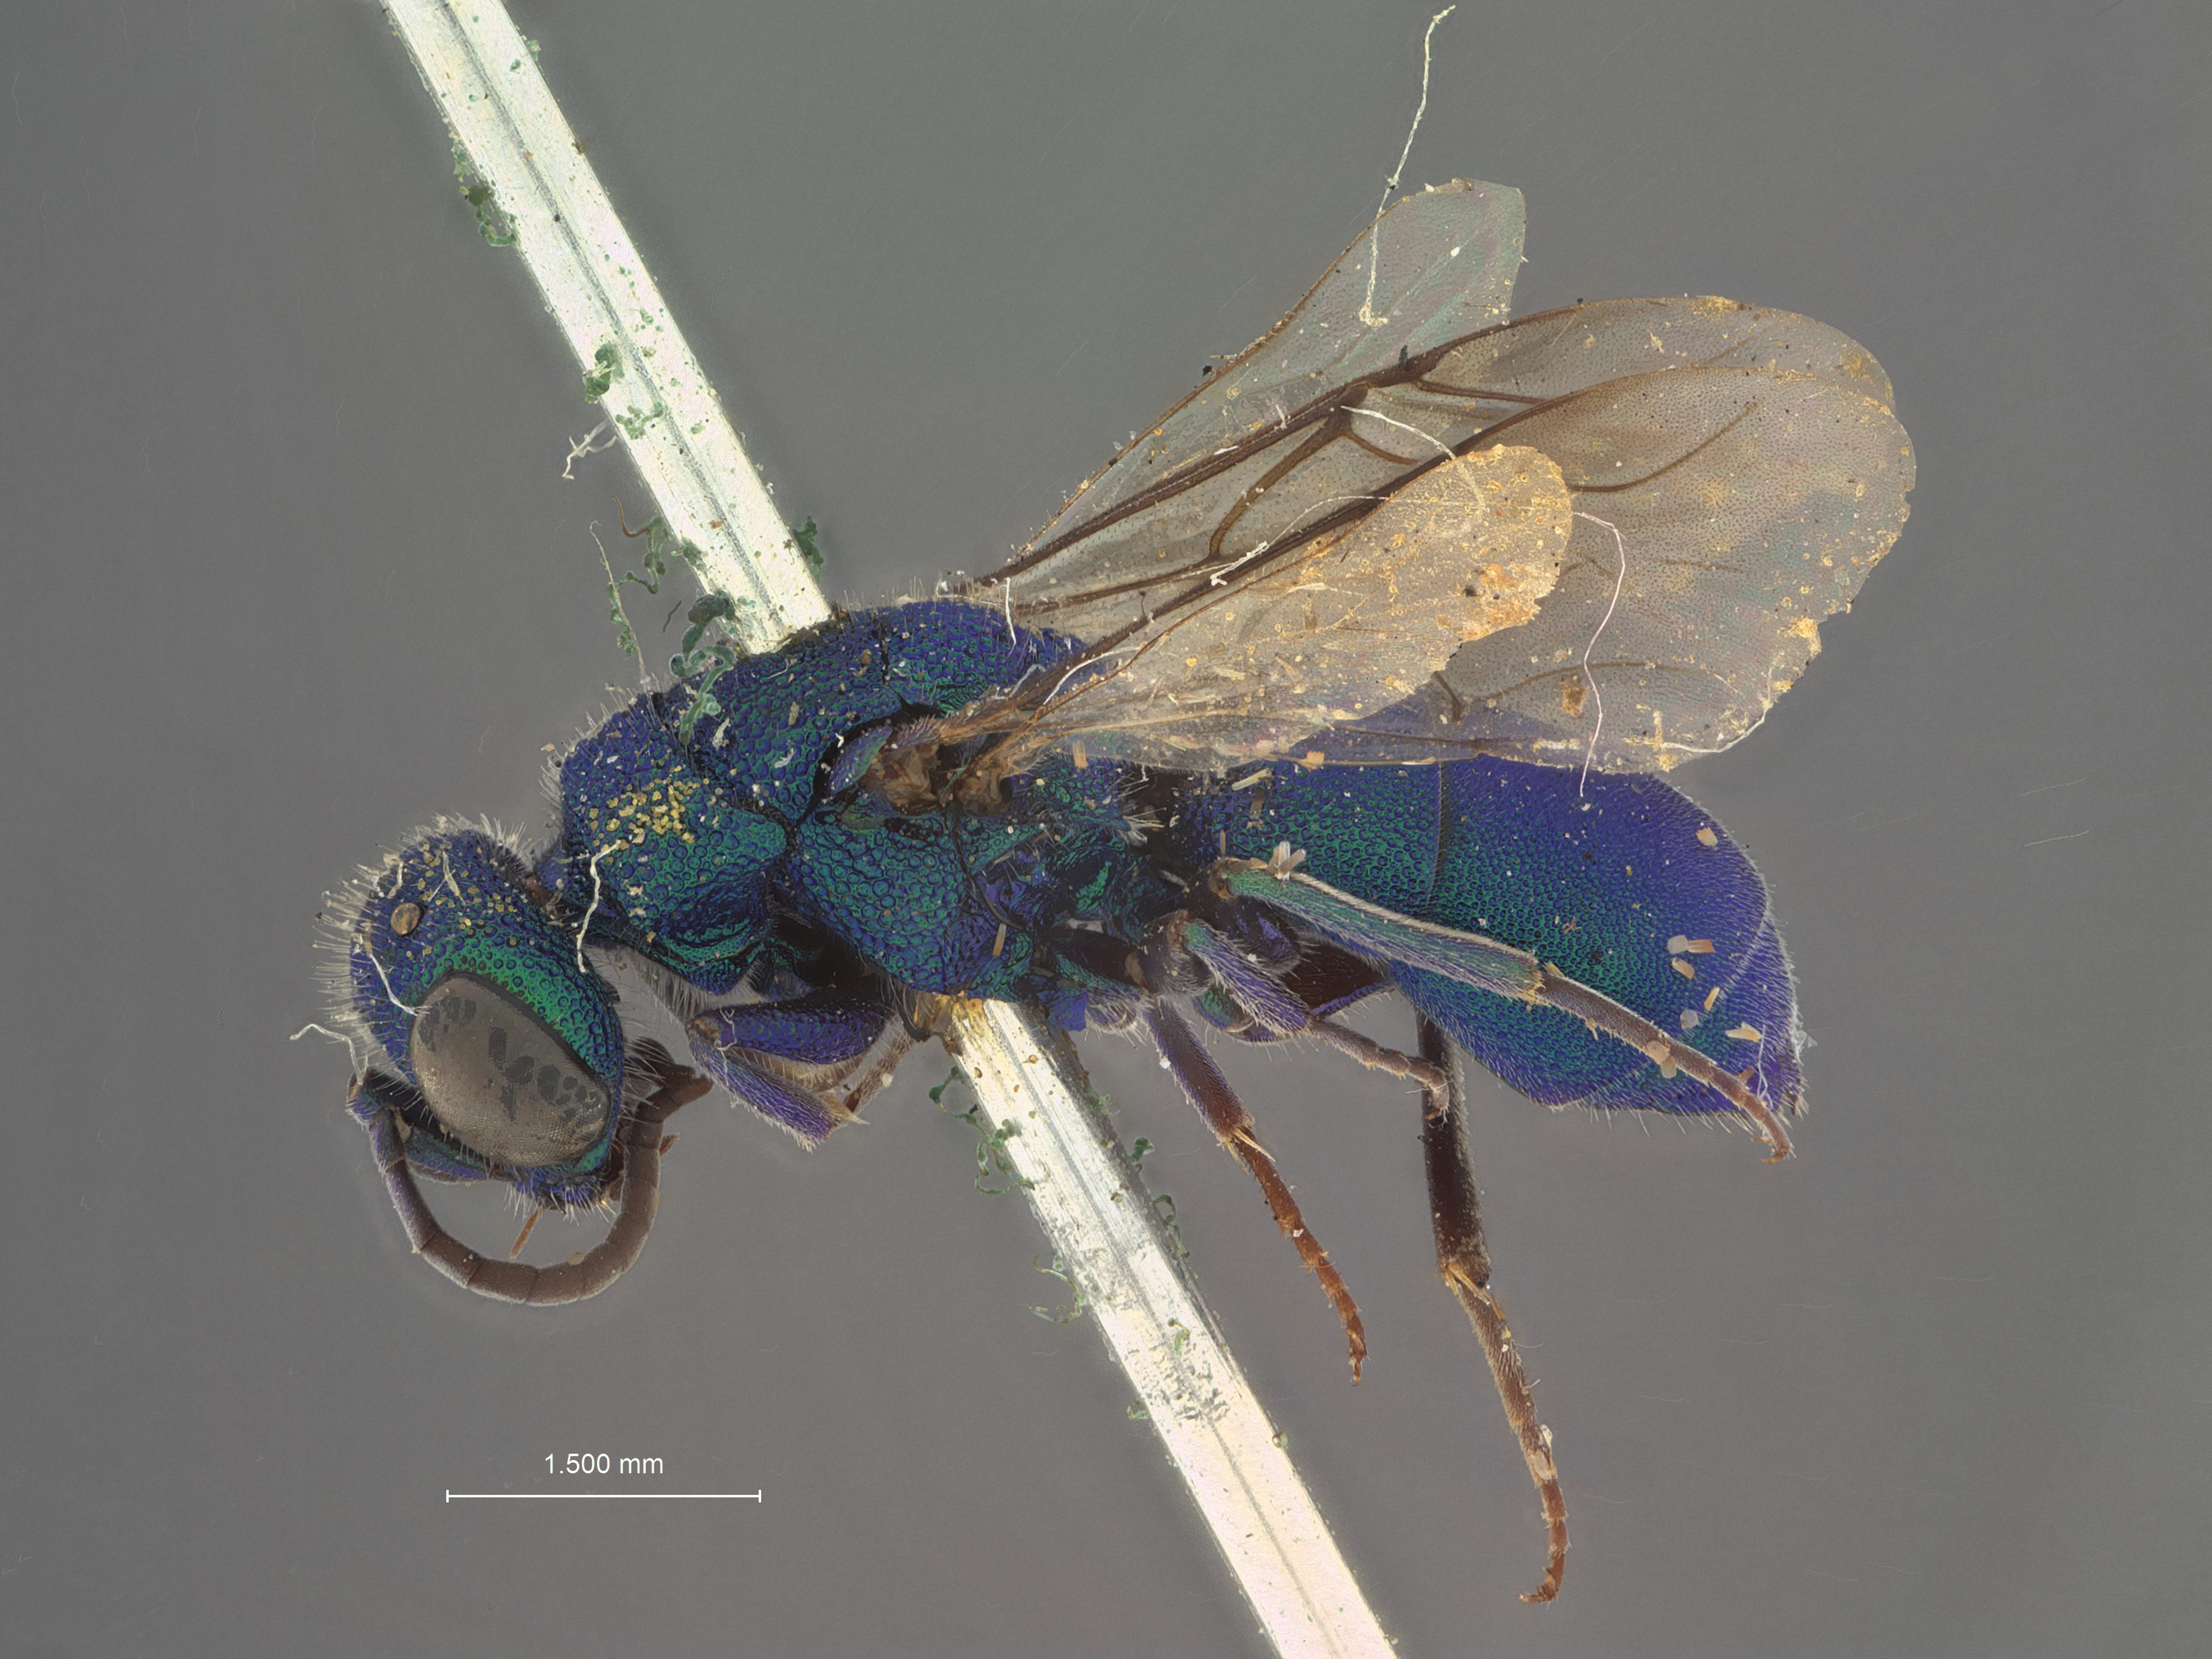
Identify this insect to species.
Chrysis submontana
